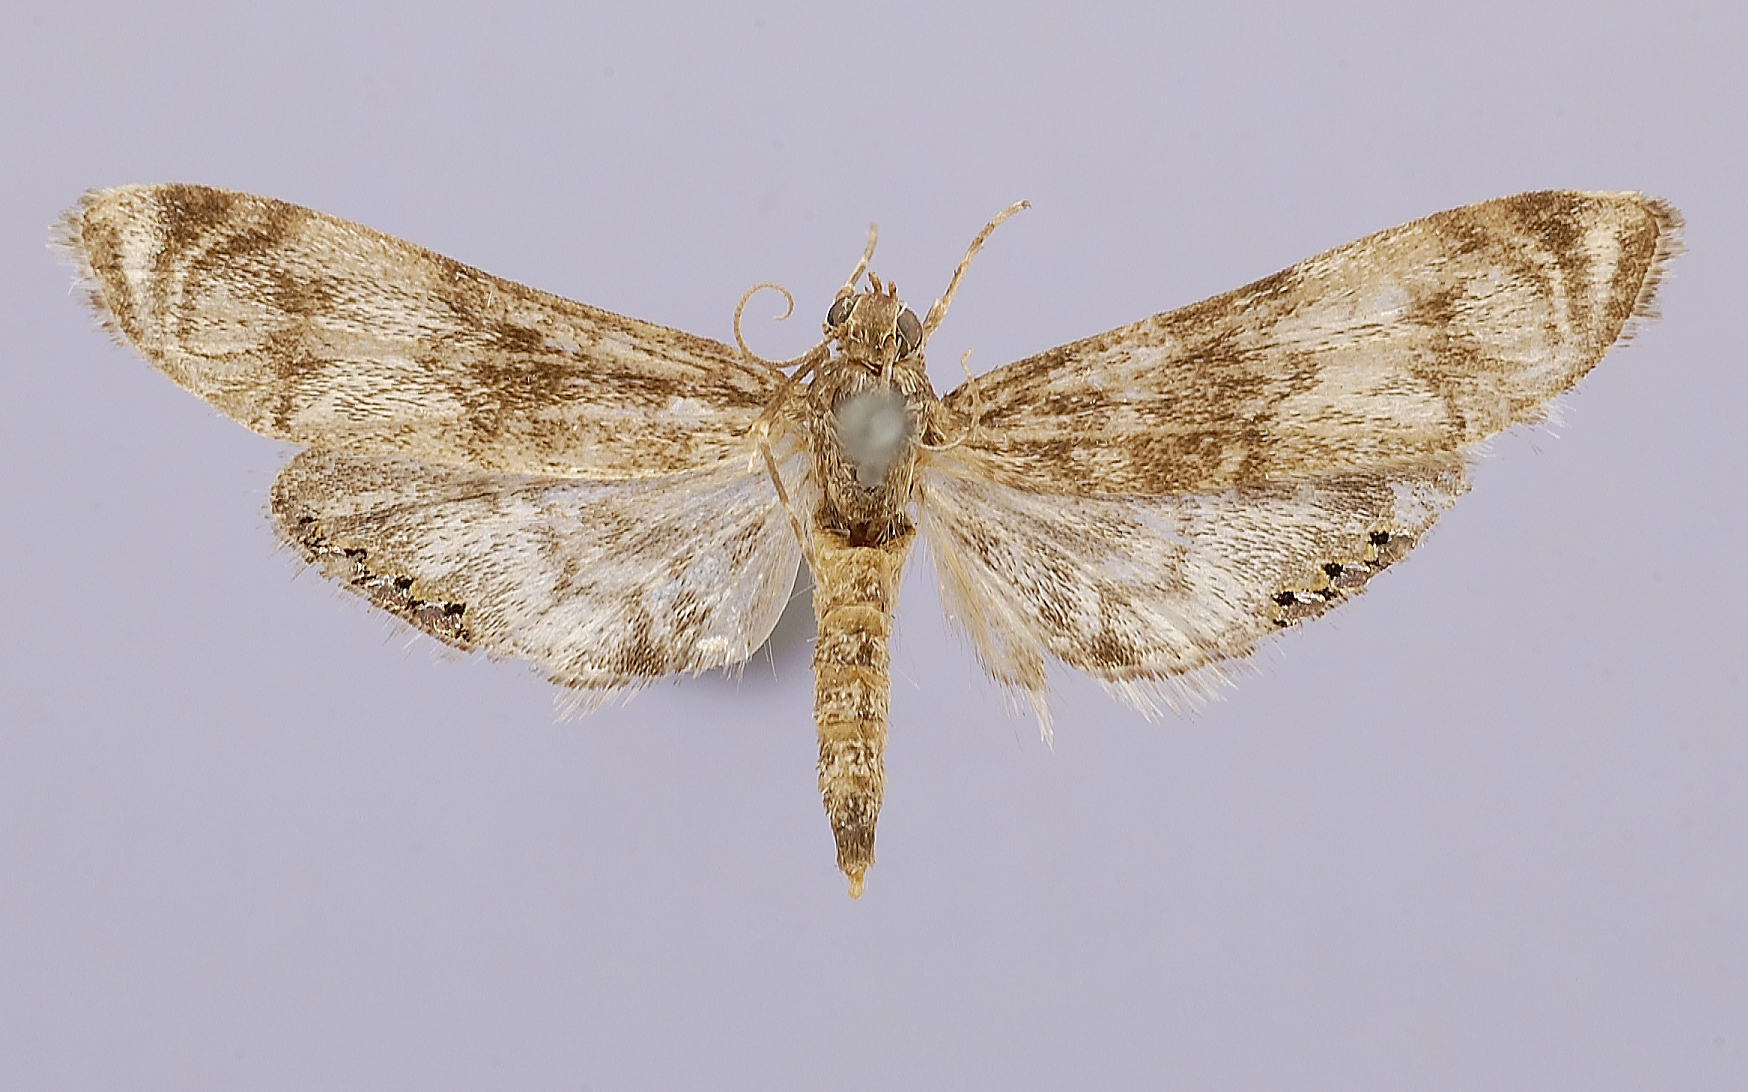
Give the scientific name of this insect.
Argyractis castusalis
